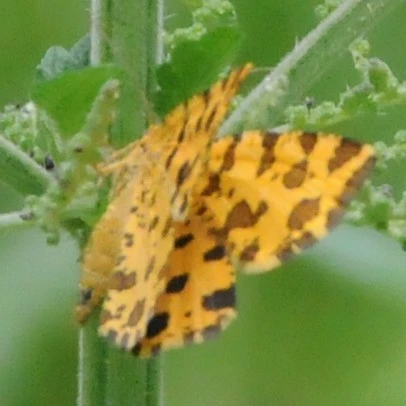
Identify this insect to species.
Pseudopanthera macularia
